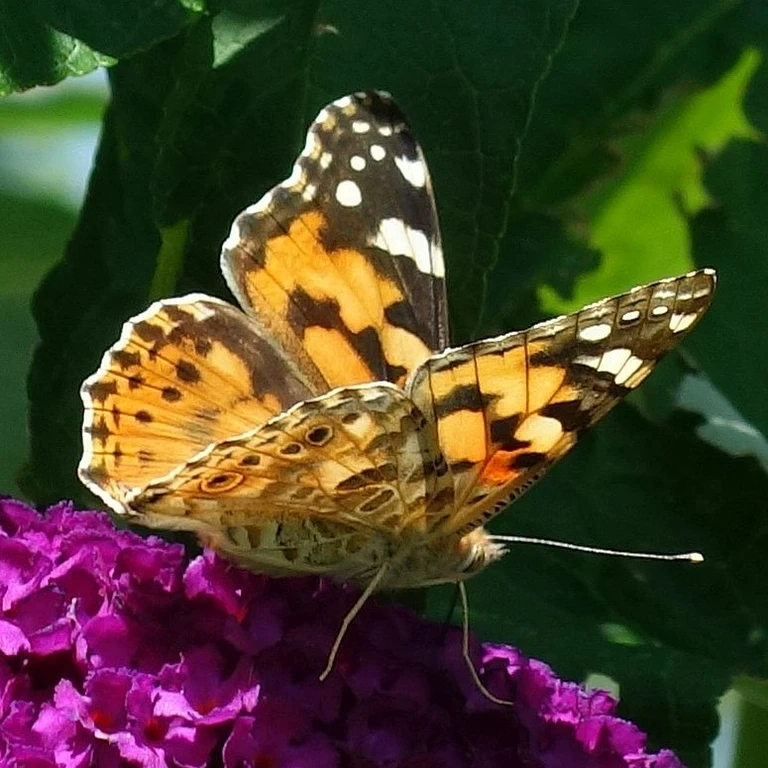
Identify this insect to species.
Vanessa cardui
